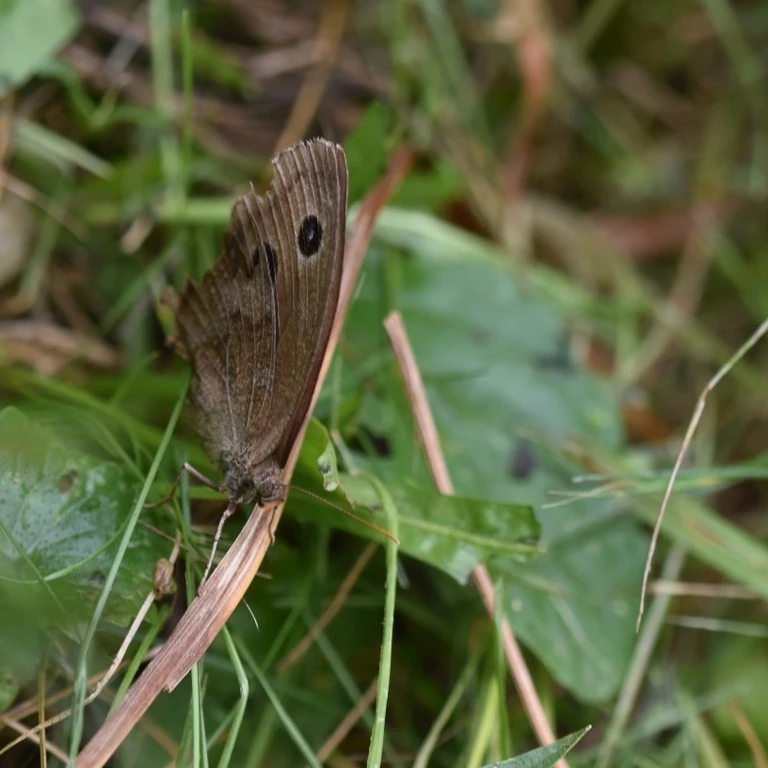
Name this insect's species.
Minois dryas
